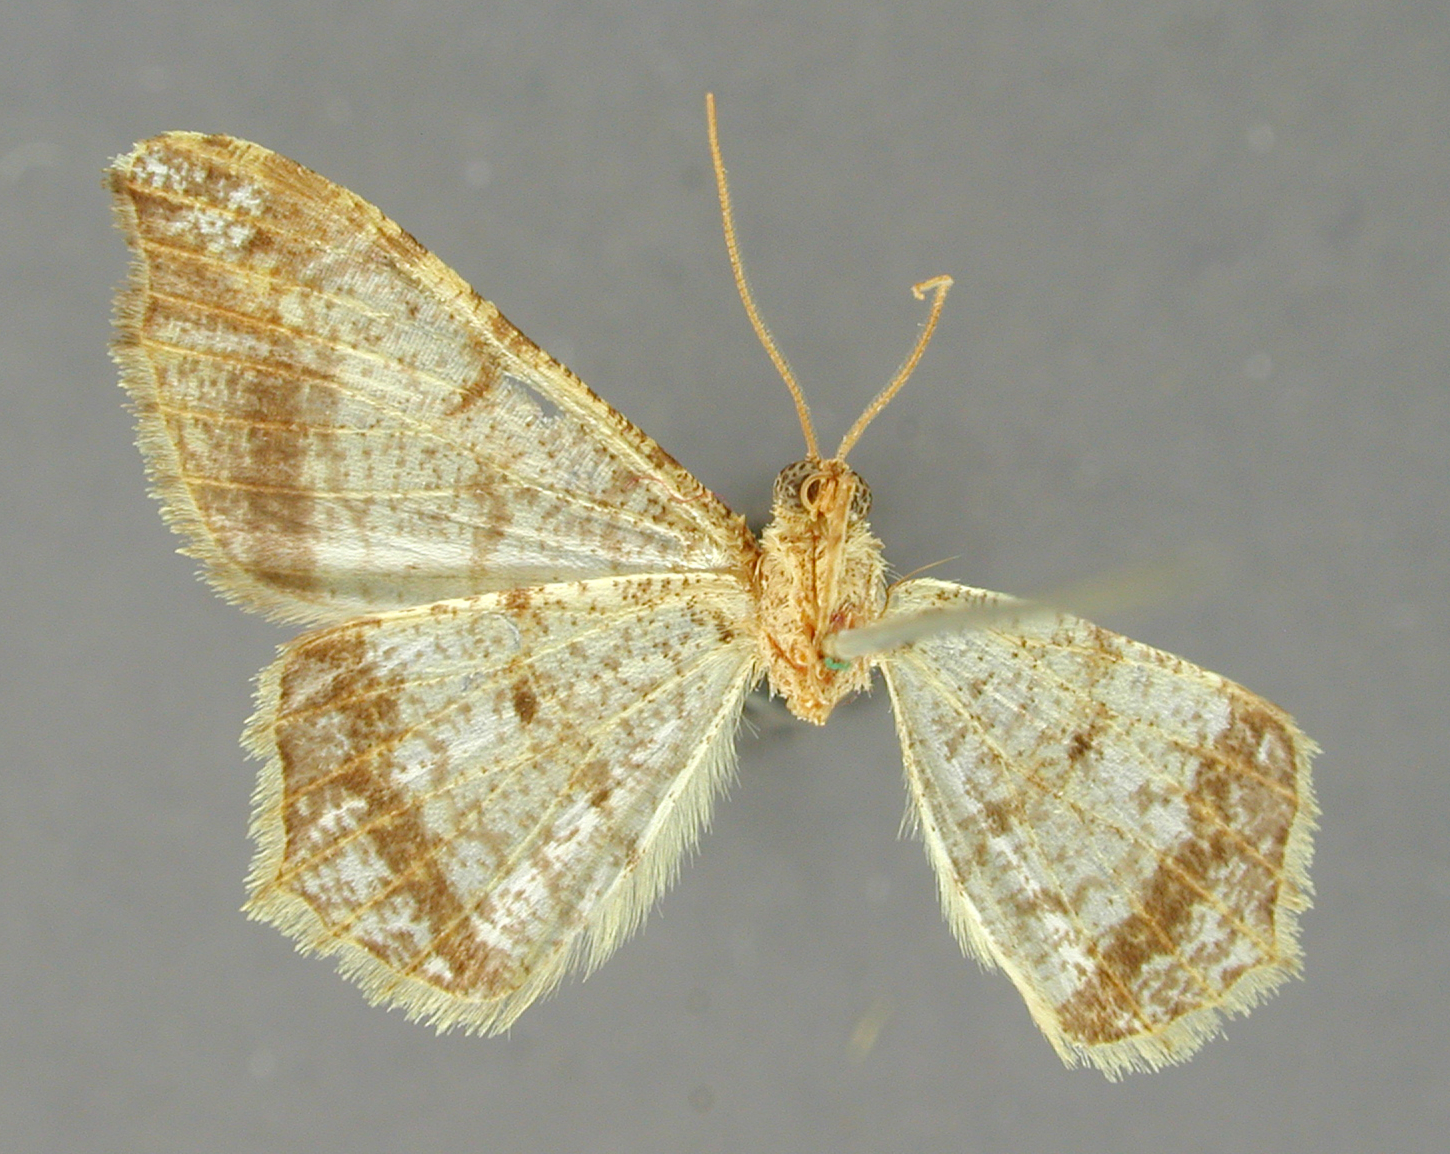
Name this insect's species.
Semiothisa mayana
